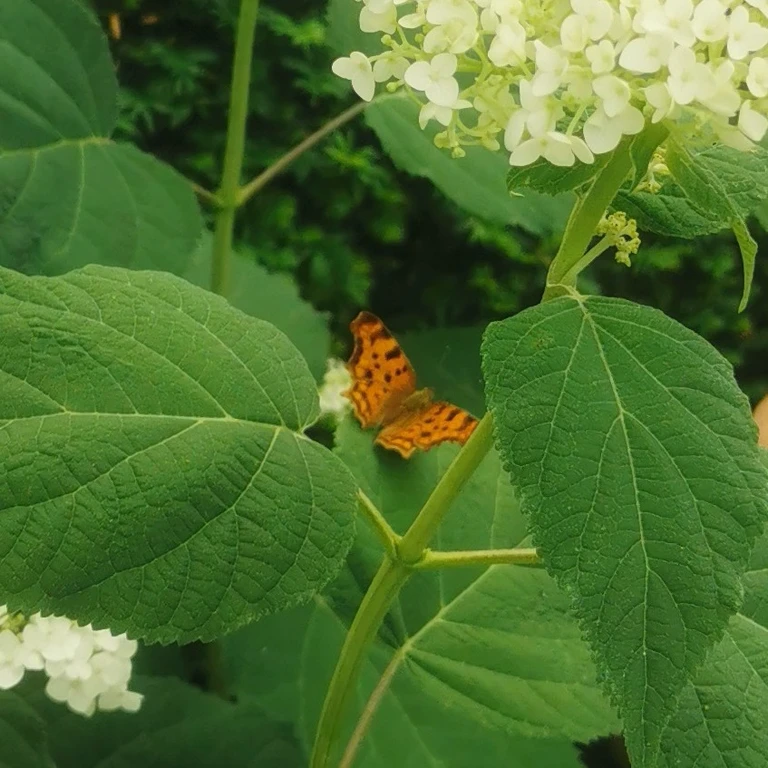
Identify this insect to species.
Polygonia c-album
